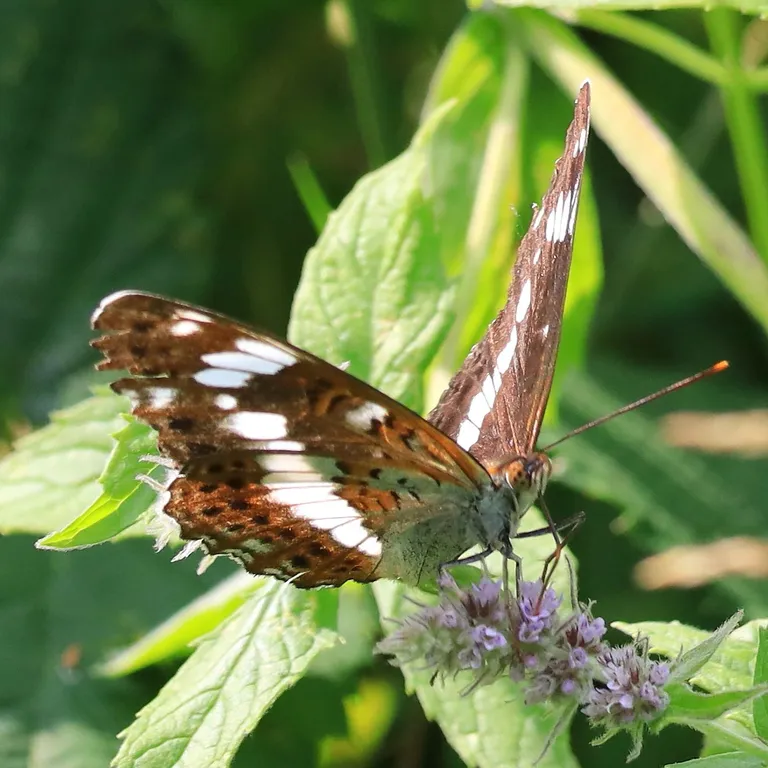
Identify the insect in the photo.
Limenitis camilla (also Ladoga camilla)
